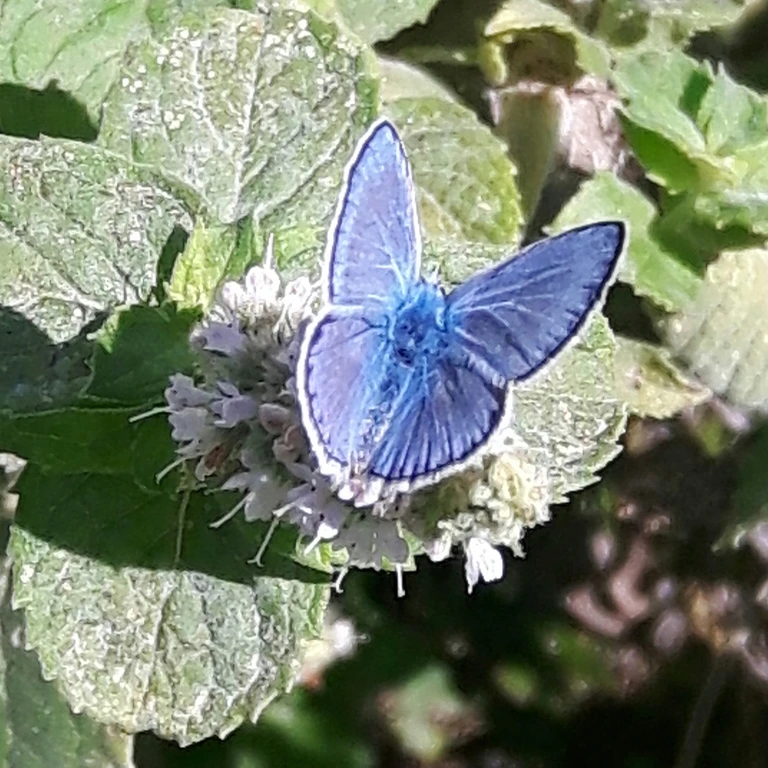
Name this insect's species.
Polyommatus icarus
